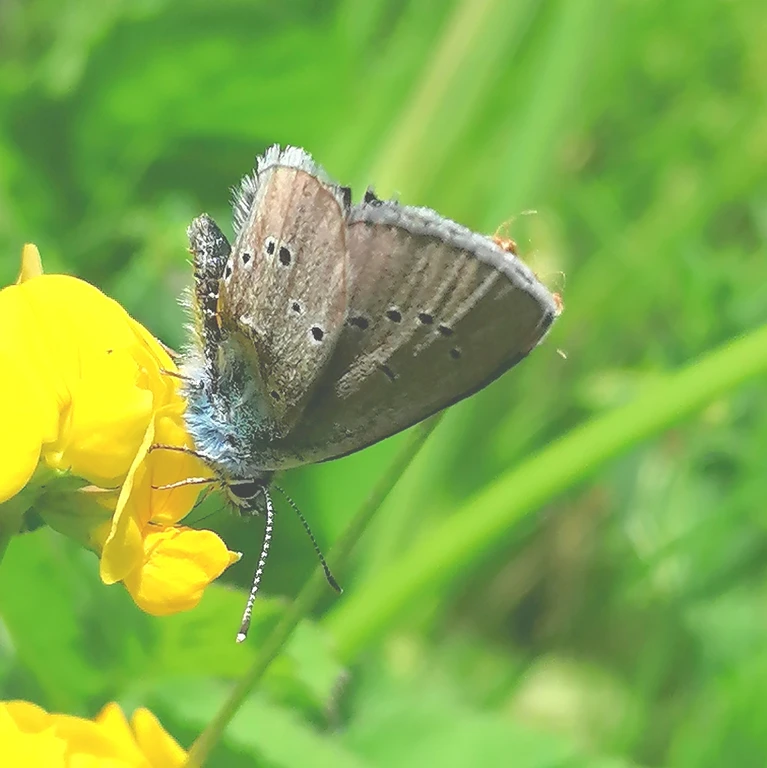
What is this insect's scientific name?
Cyaniris semiargus
